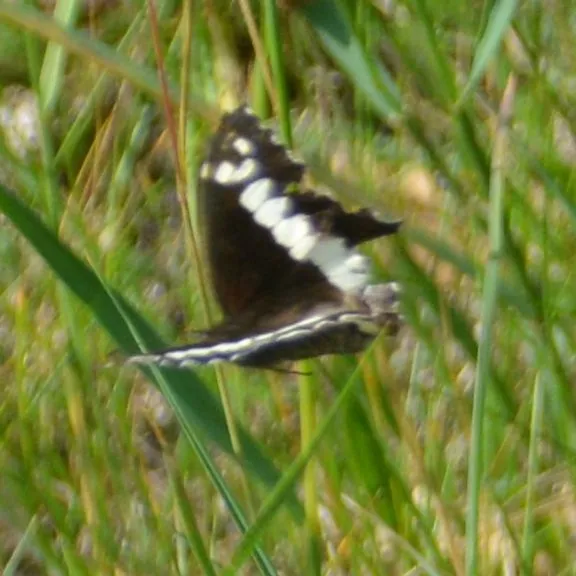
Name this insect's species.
Brintesia circe
